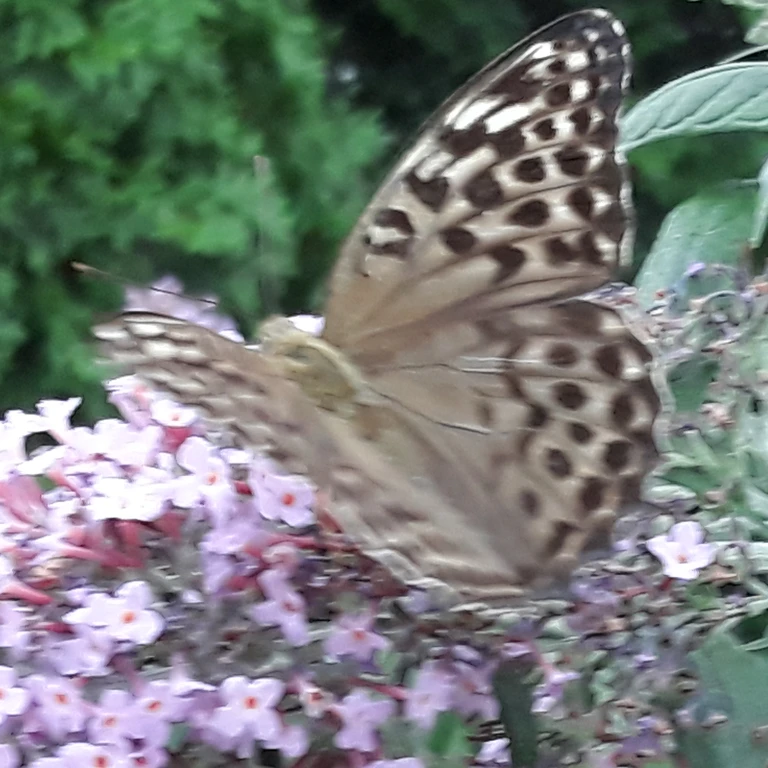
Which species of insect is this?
Argynnis paphia
